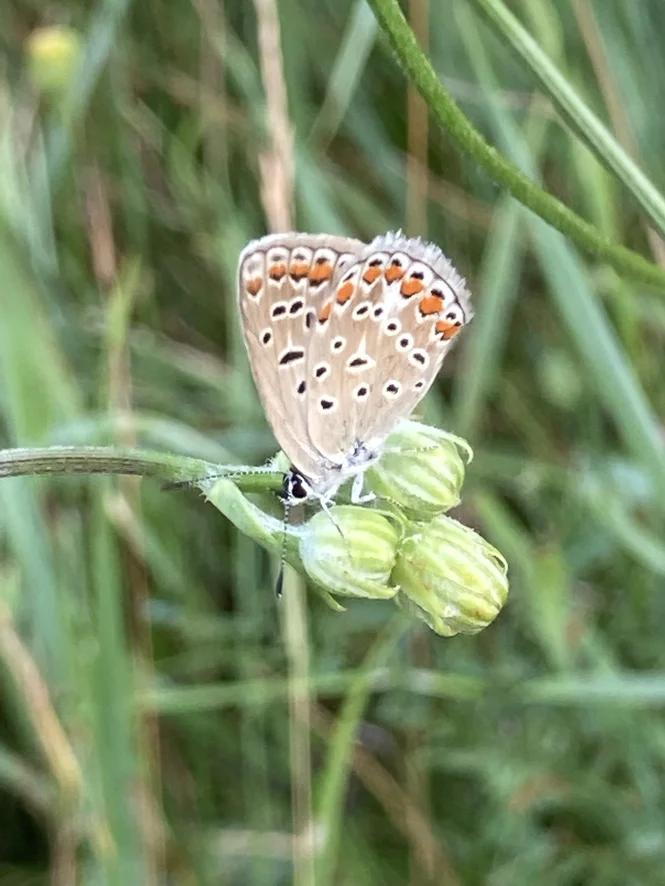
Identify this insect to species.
Polyommatus icarus
